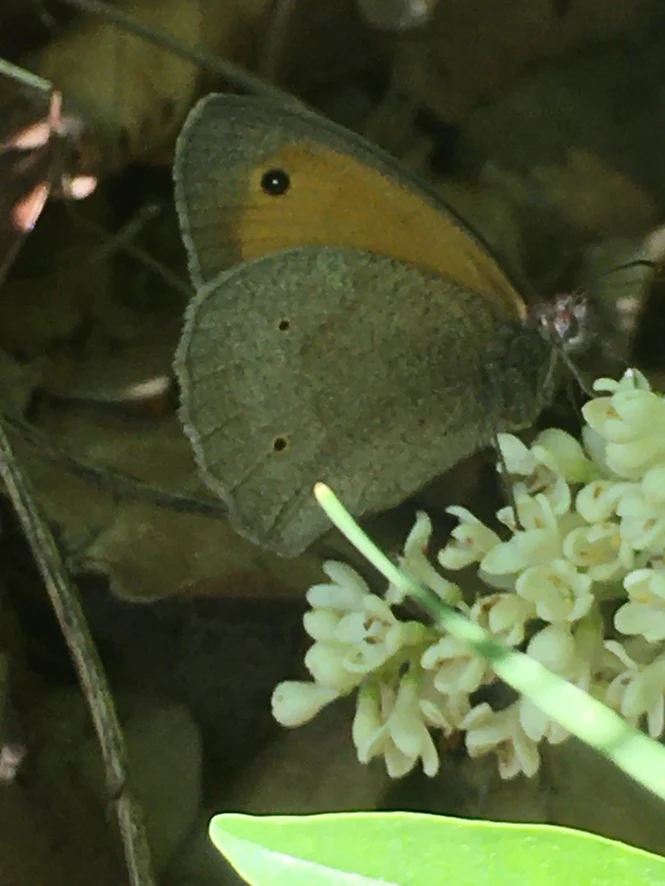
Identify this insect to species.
Maniola jurtina
